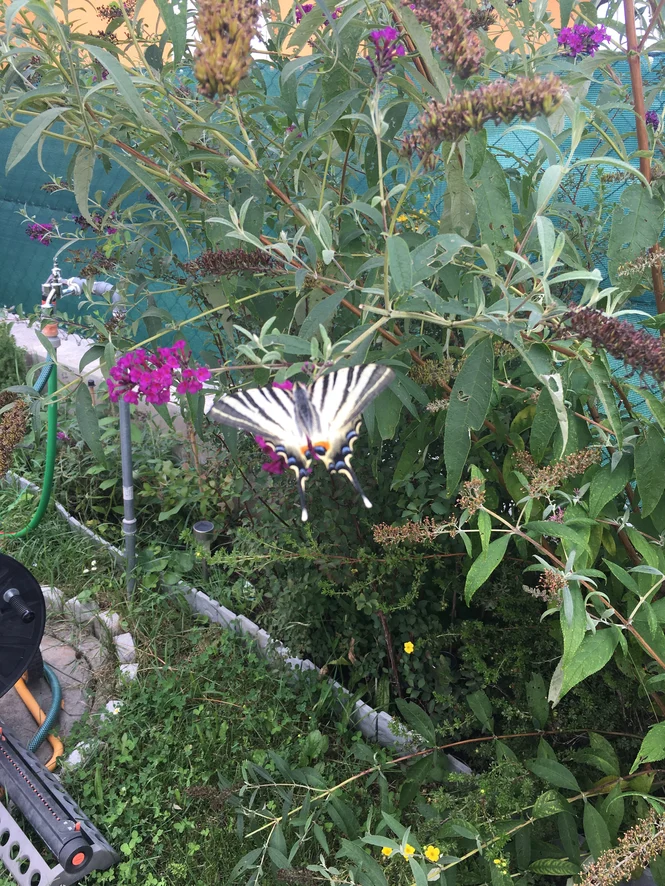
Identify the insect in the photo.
Iphiclides podalirius
